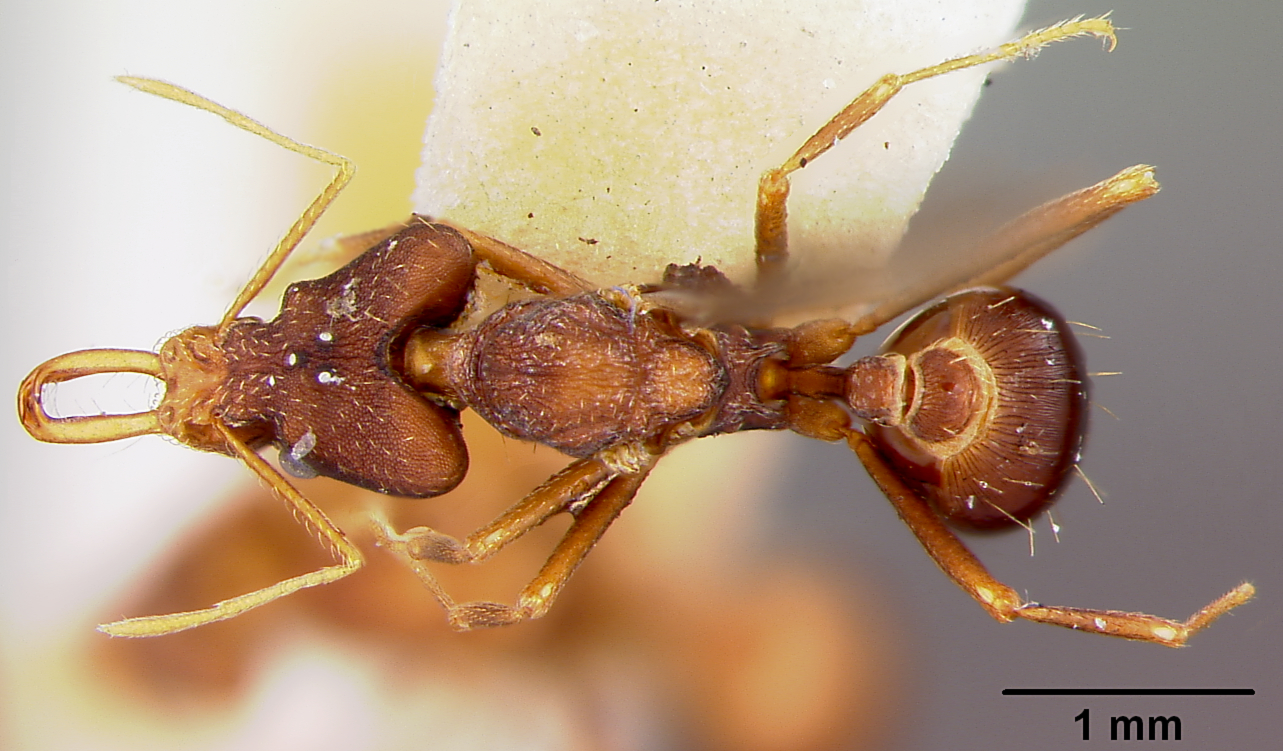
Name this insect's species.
Strumigenys nidifex
